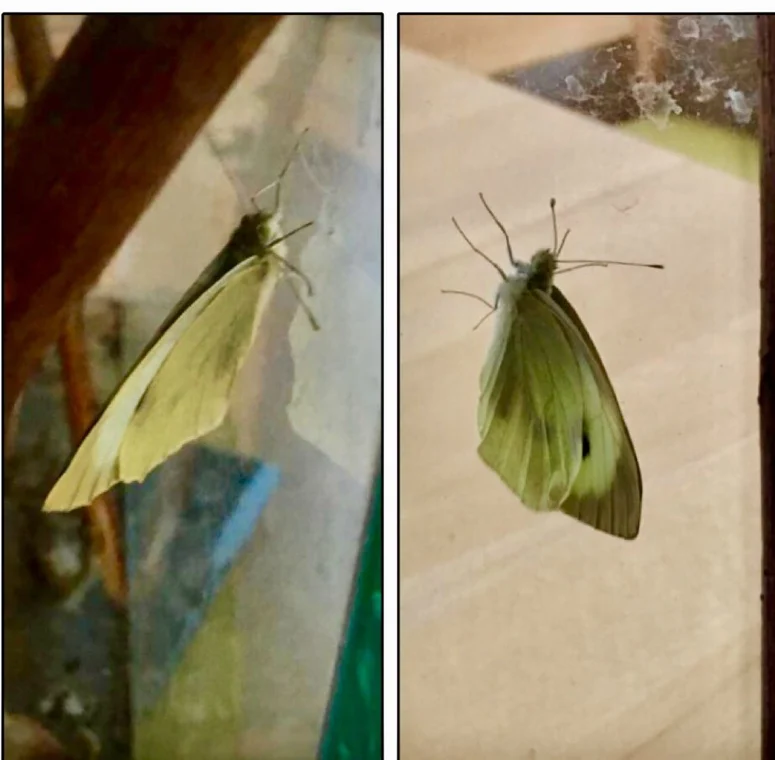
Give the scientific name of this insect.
Pieris brassicae
